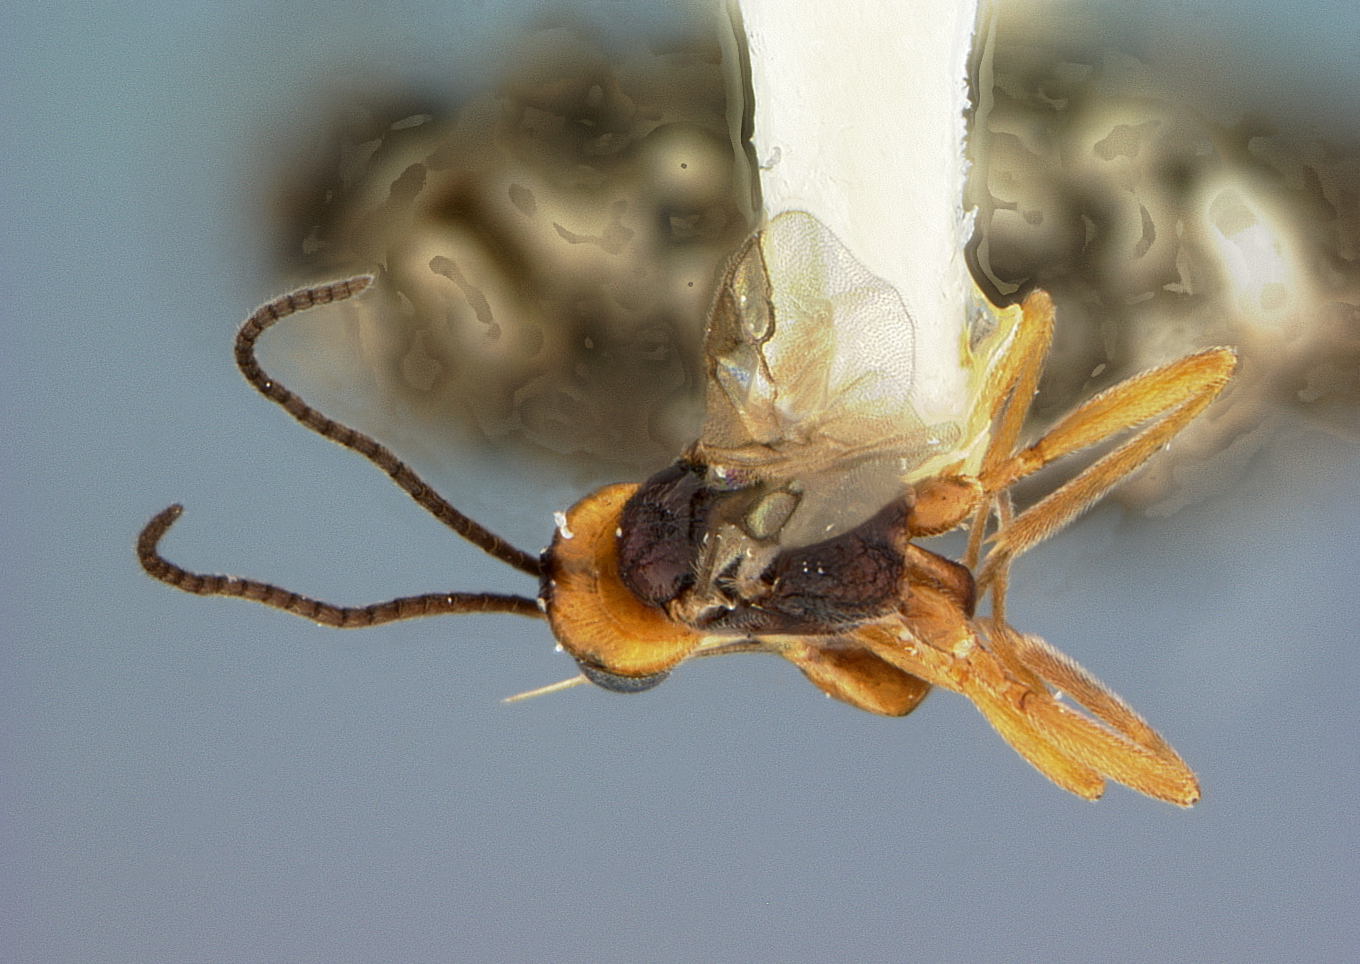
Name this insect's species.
Microctonus amaraphagus
